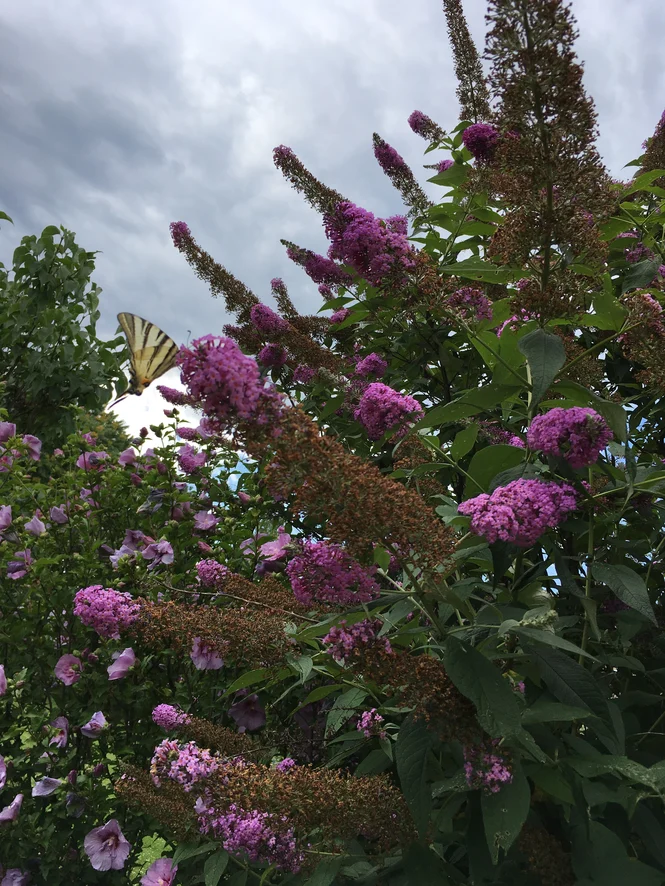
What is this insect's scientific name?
Iphiclides podalirius
